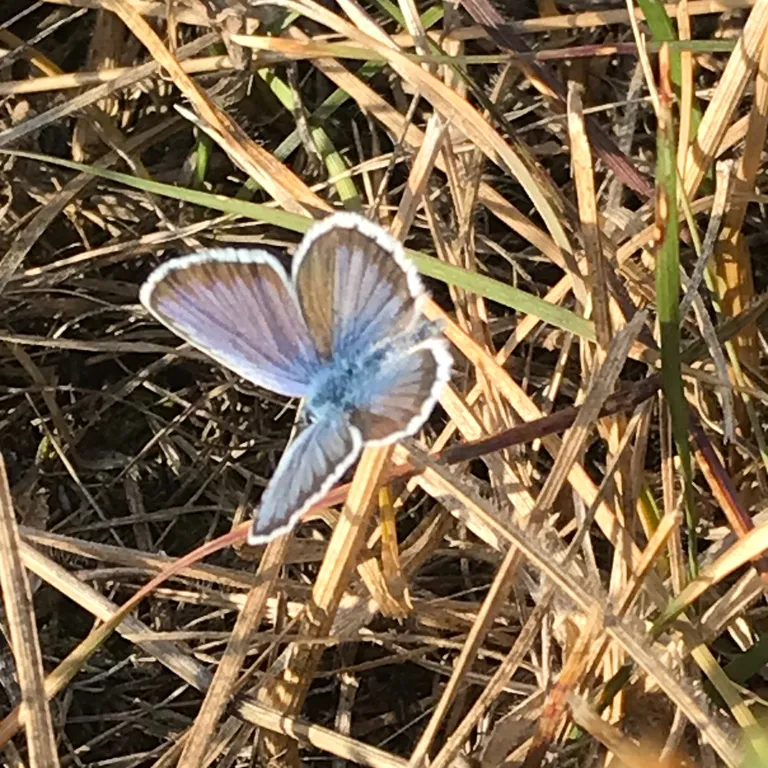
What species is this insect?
Plebejus argus
